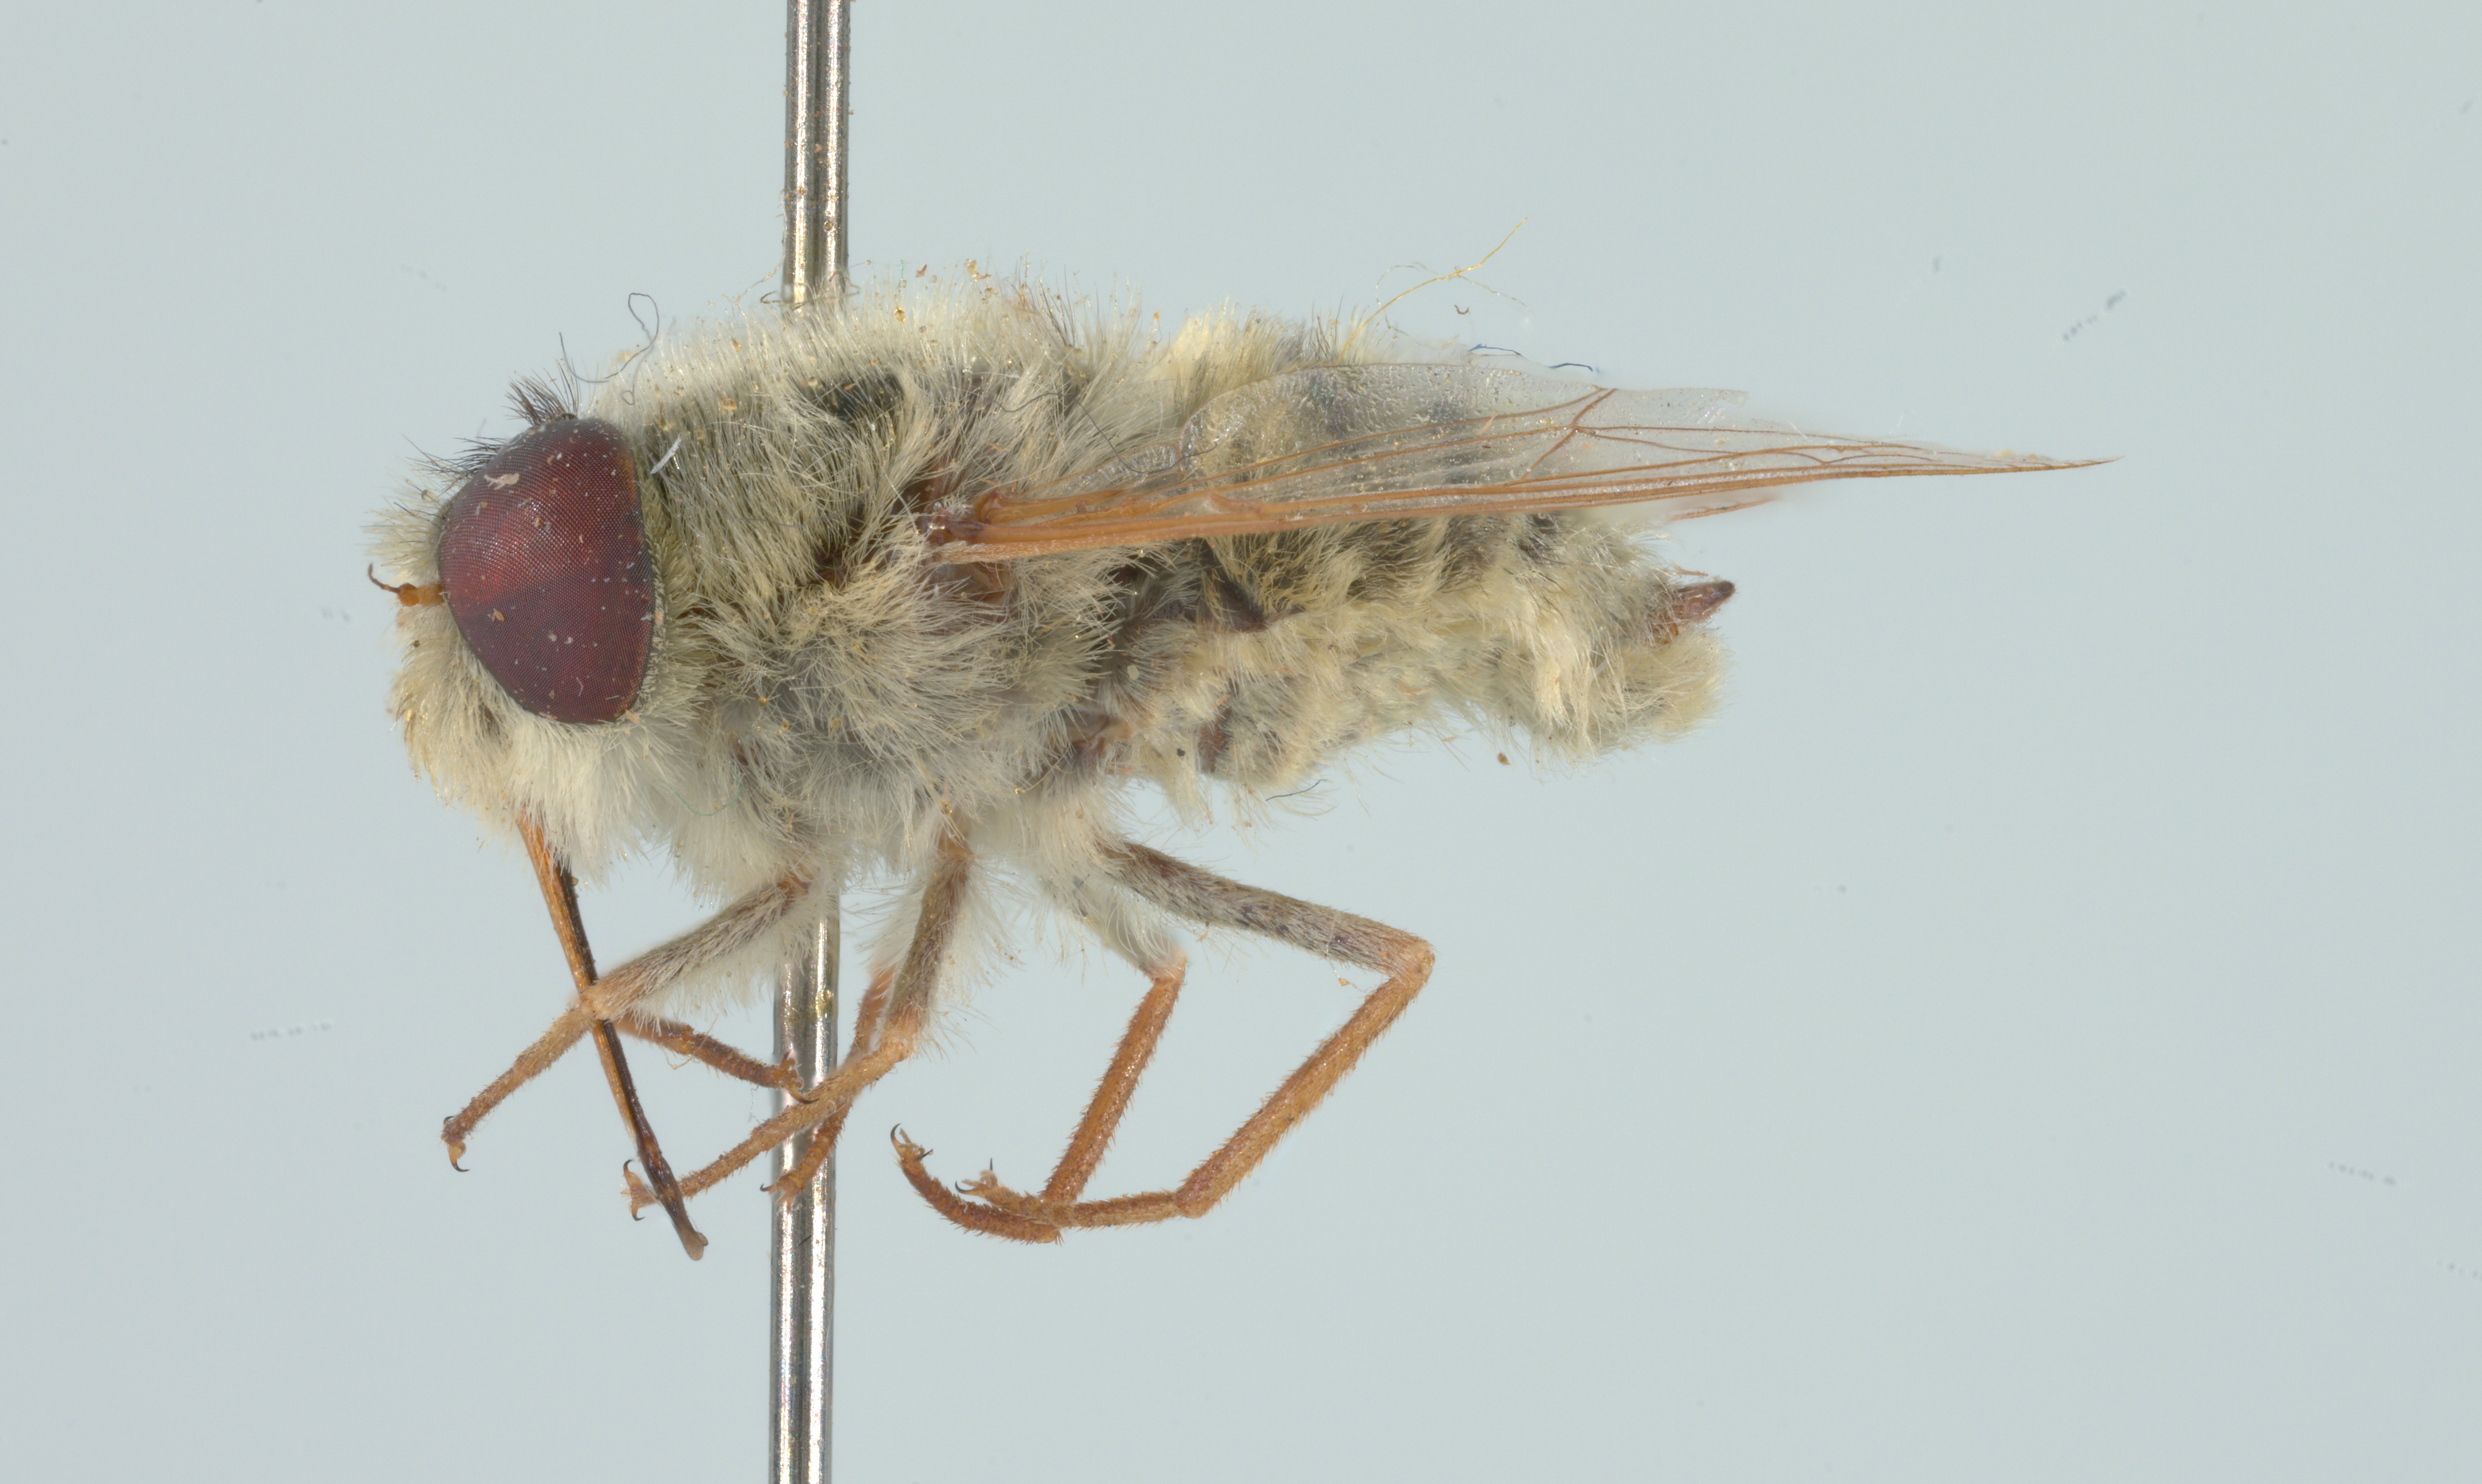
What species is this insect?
Neorhynchocephalus sackenii
